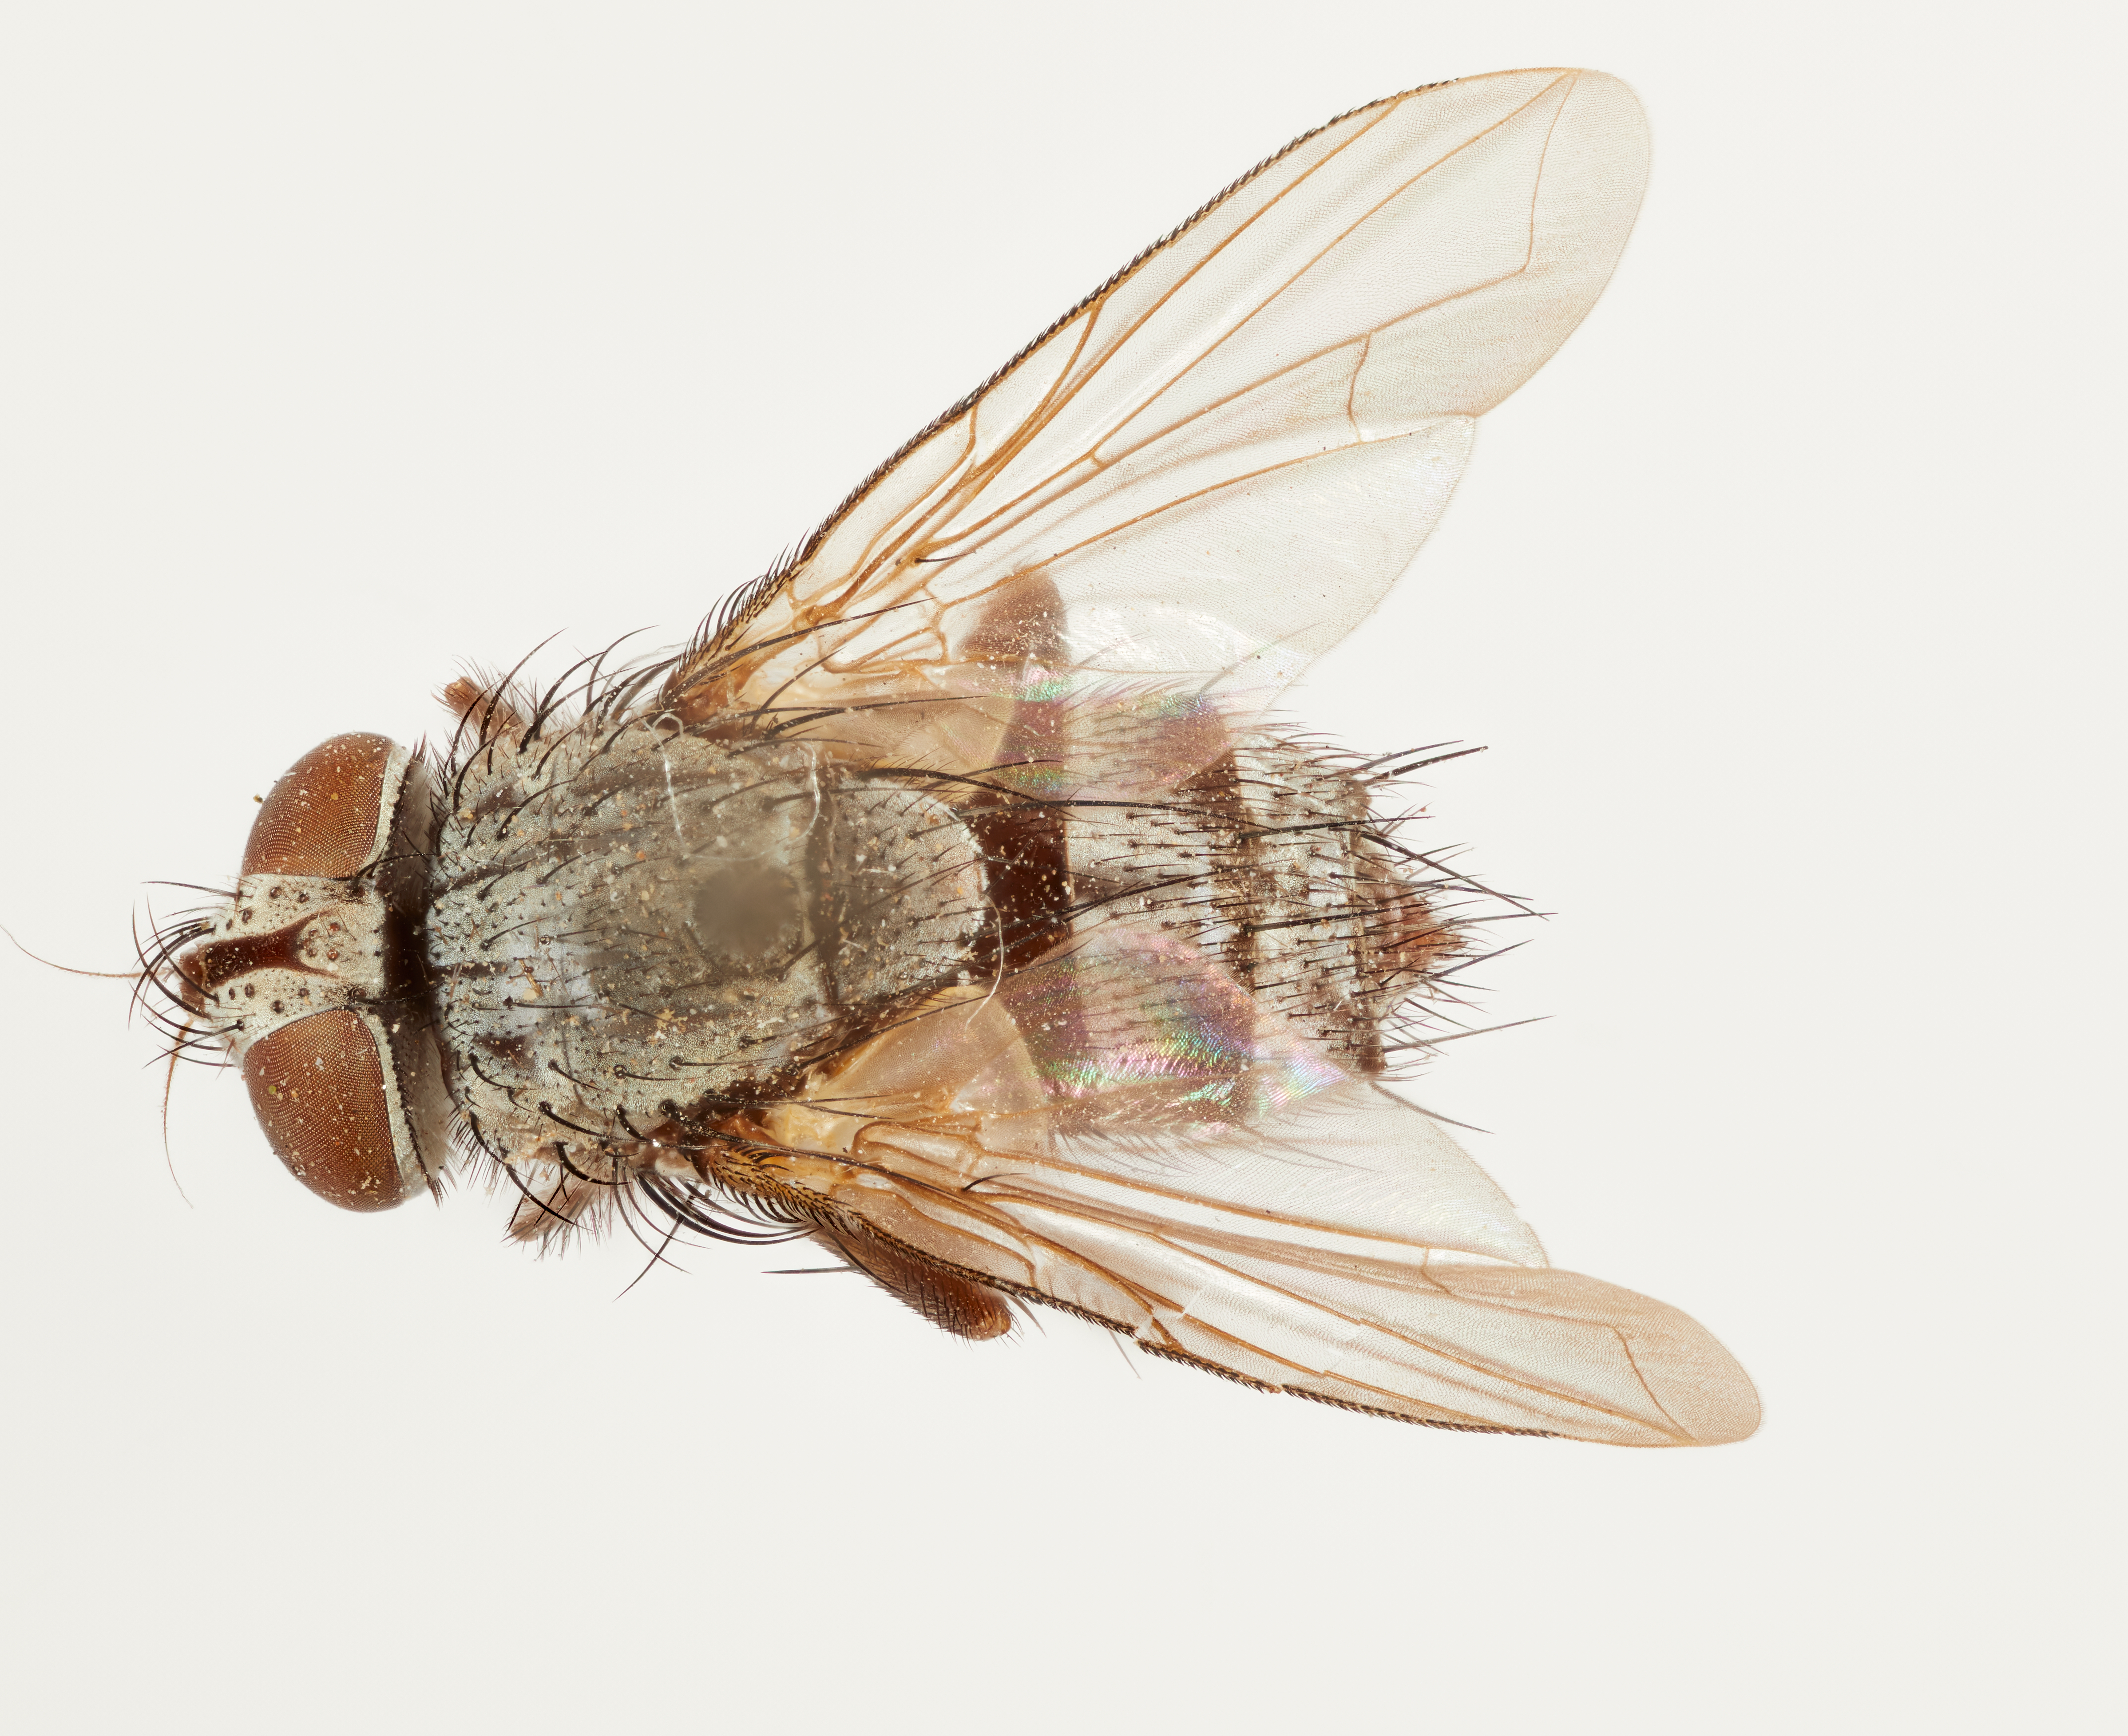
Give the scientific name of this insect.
Sturmia harrisinae
